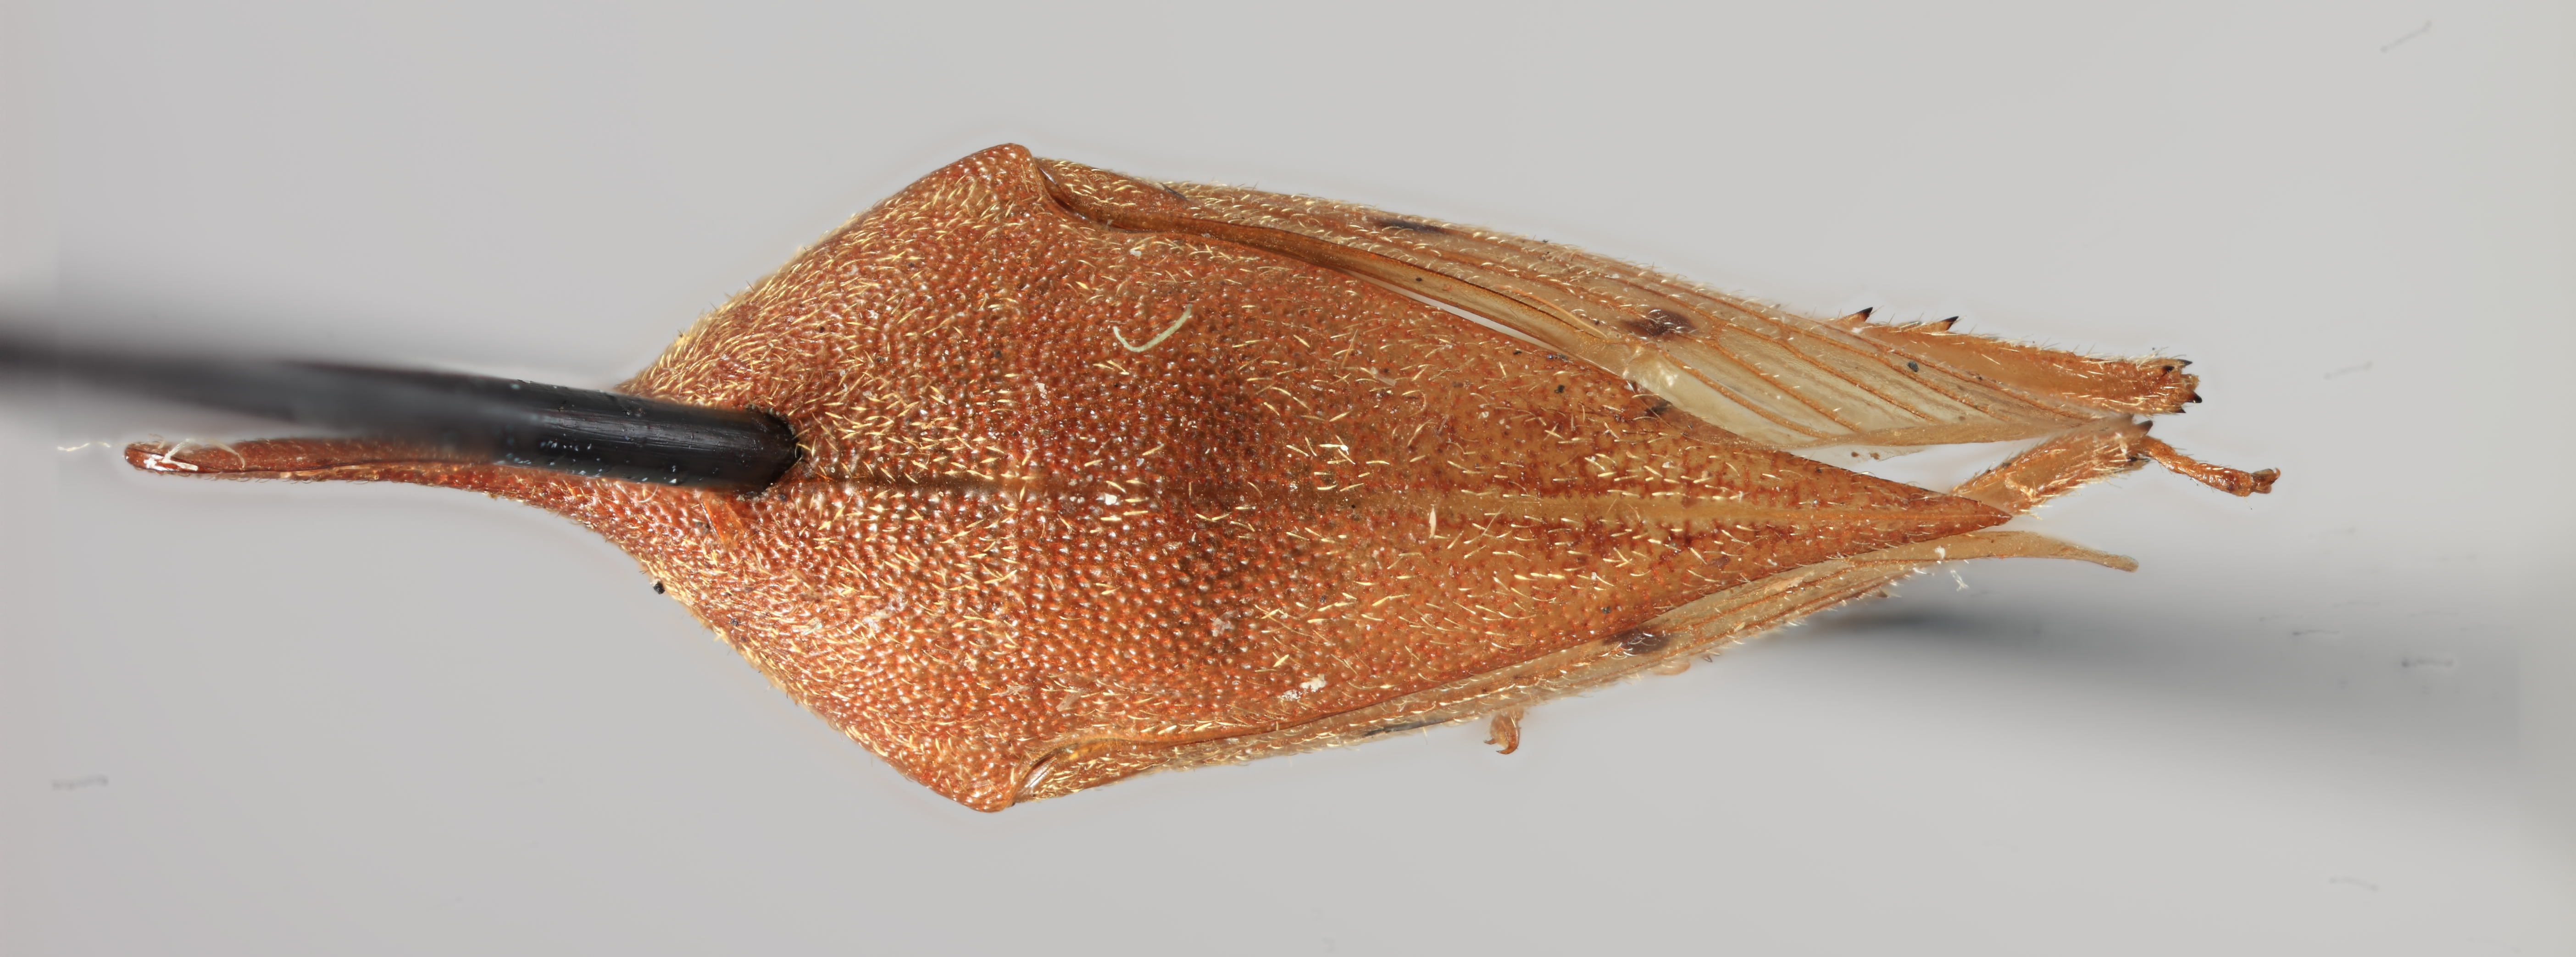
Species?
Aconophora erecta
